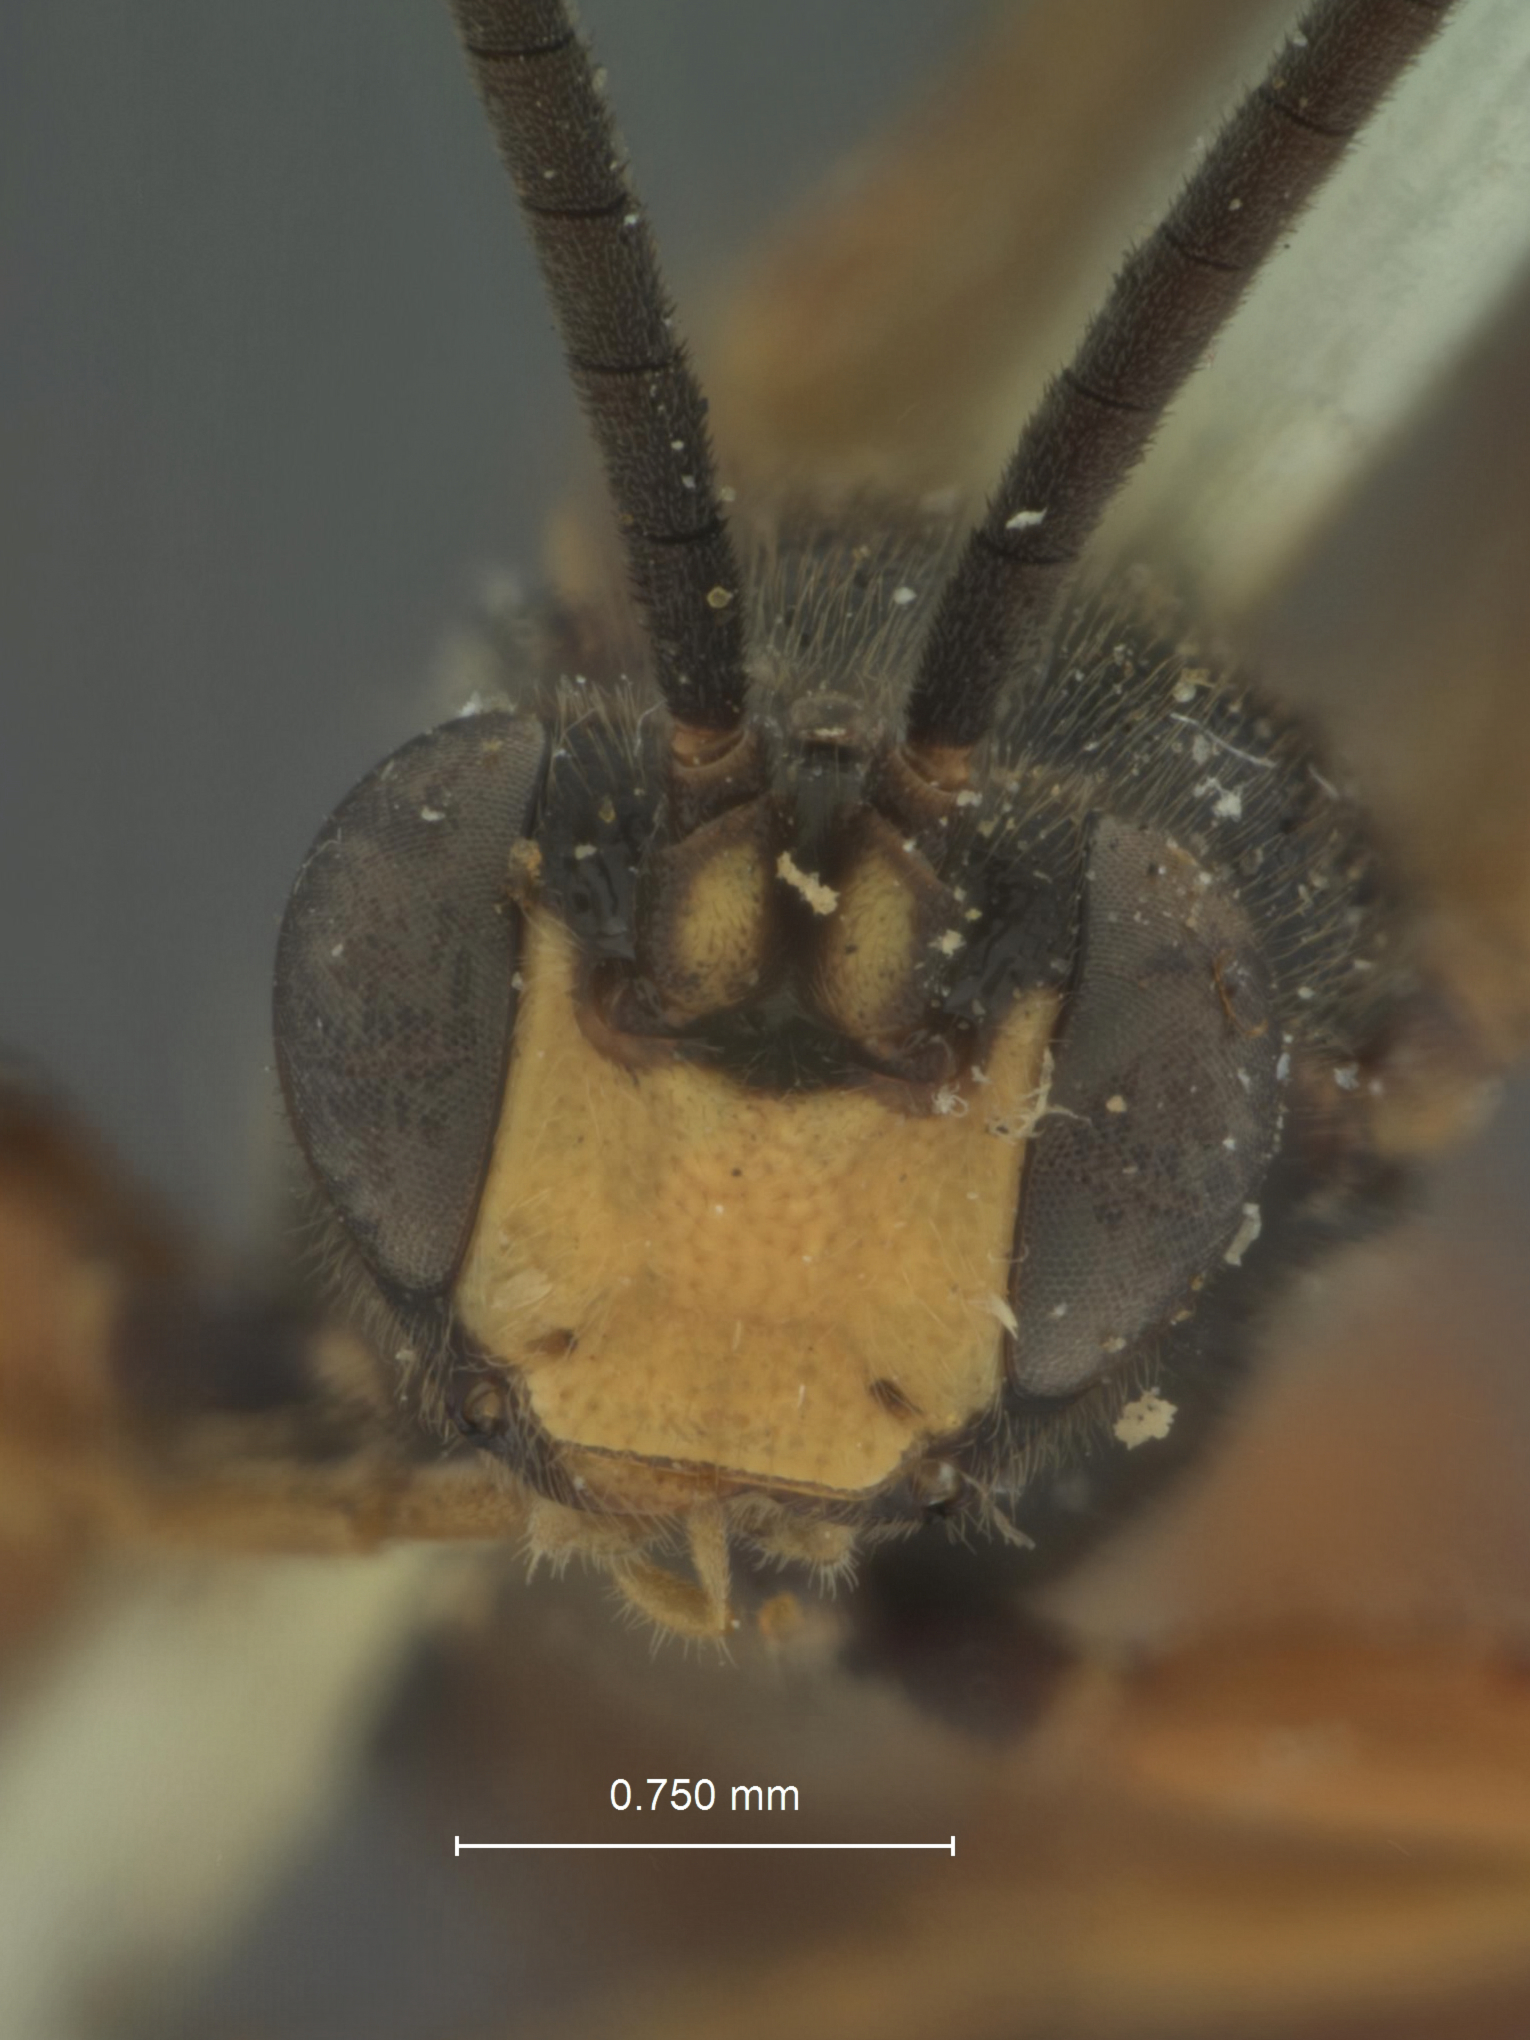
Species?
Ichneumon glacialis
